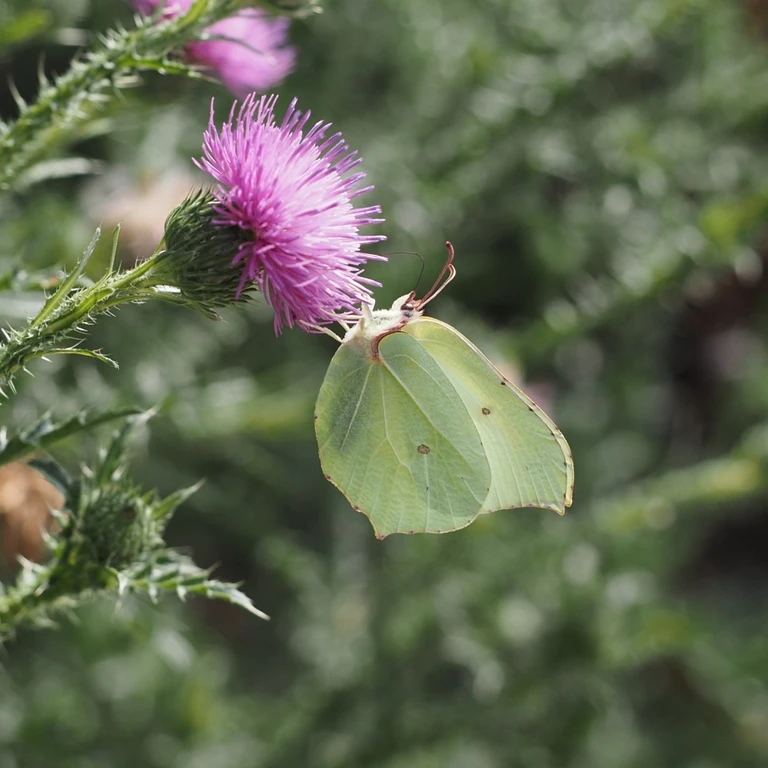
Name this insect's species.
Gonepteryx rhamni
